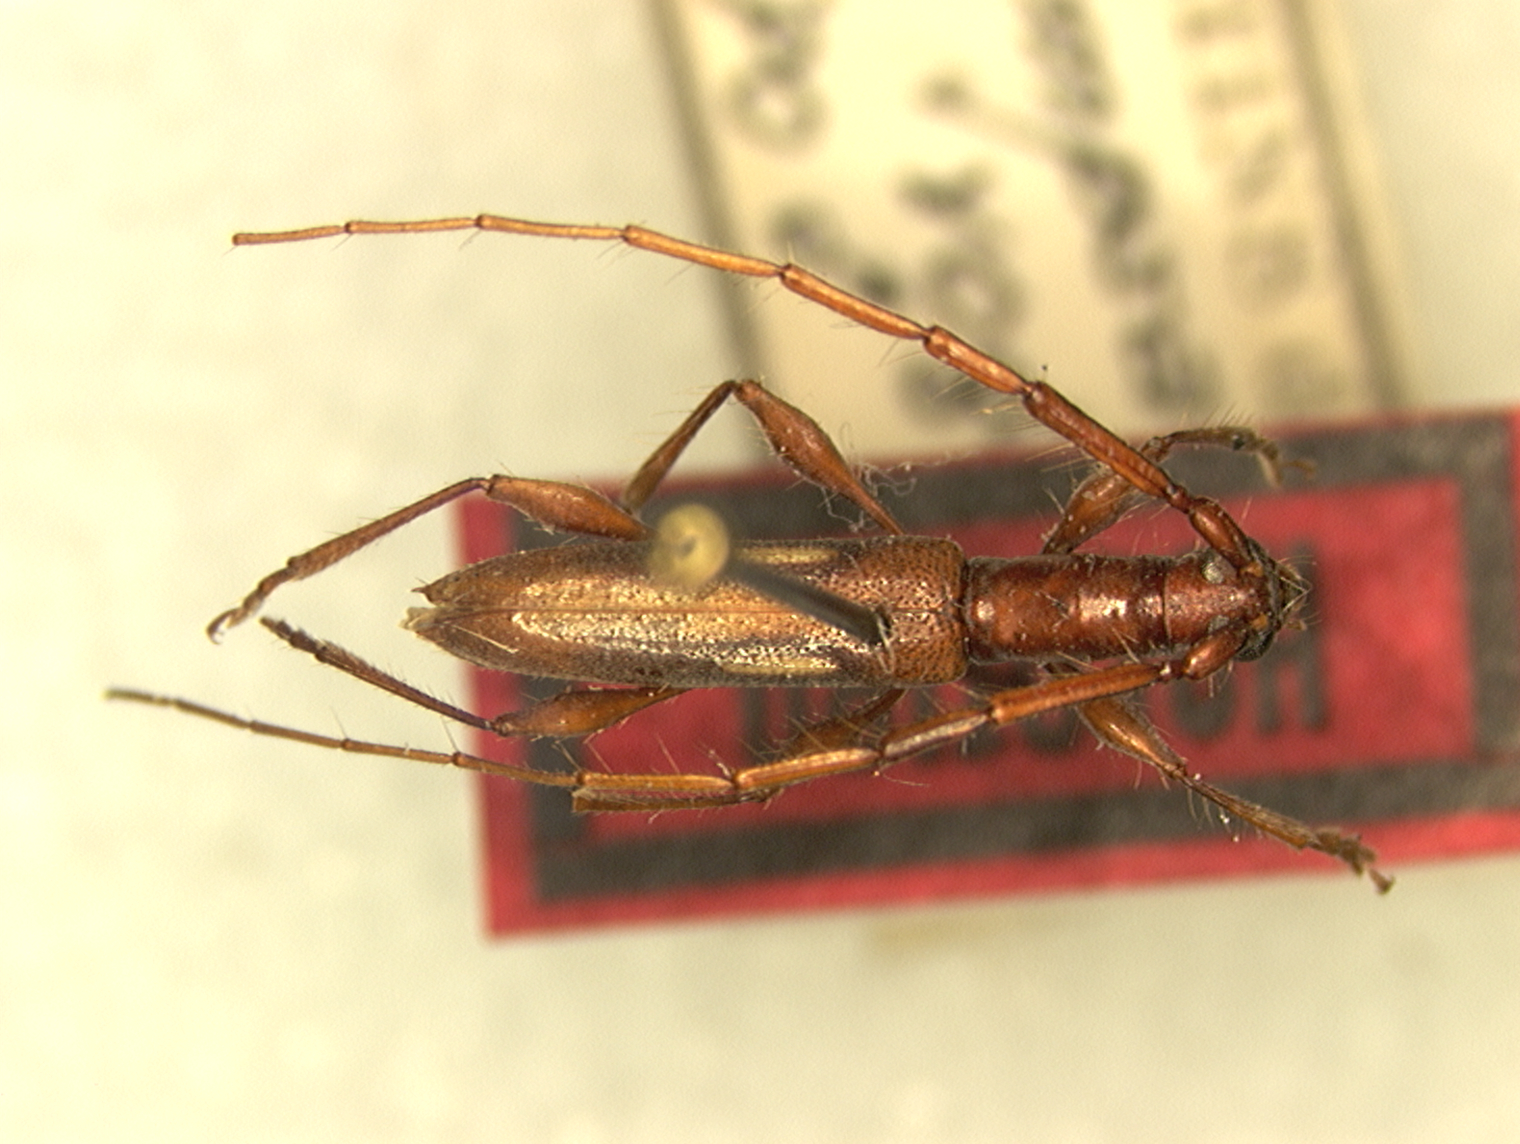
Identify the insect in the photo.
Neocompsa vogti
